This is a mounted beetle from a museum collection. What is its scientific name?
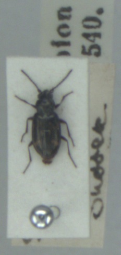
Bembidion obliquum
